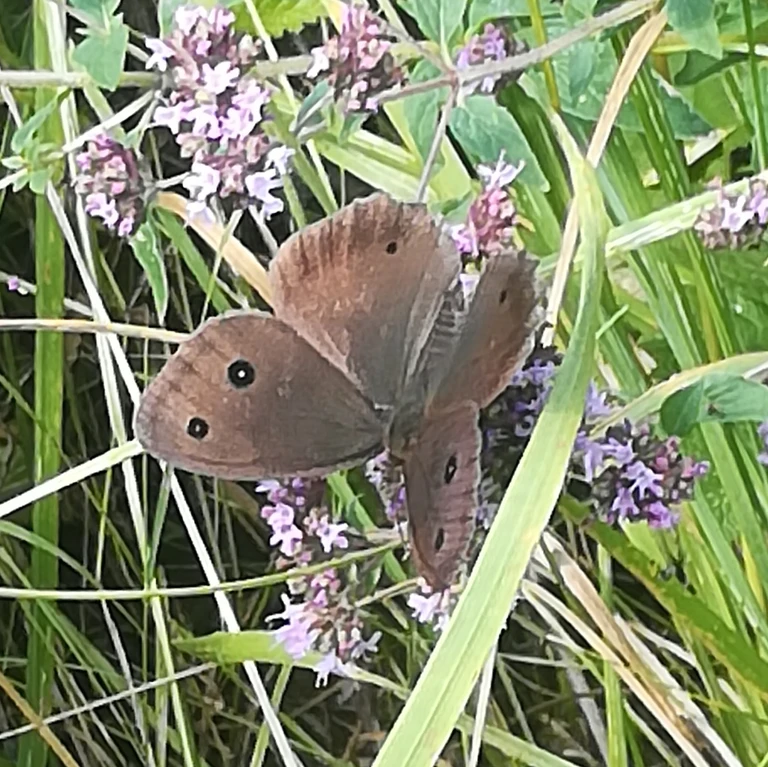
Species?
Minois dryas
